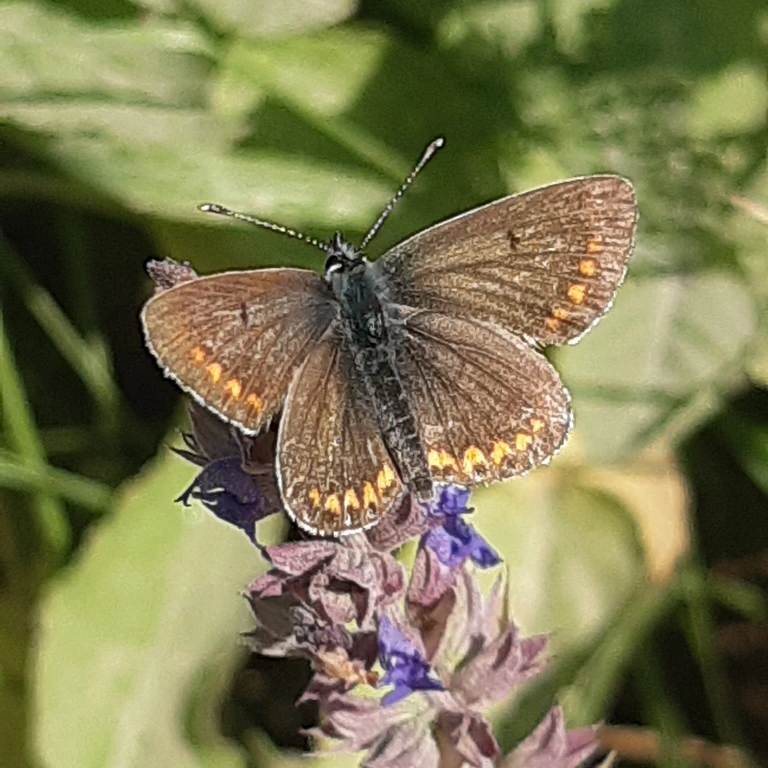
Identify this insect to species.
Aricia agestis/artaxerxes
